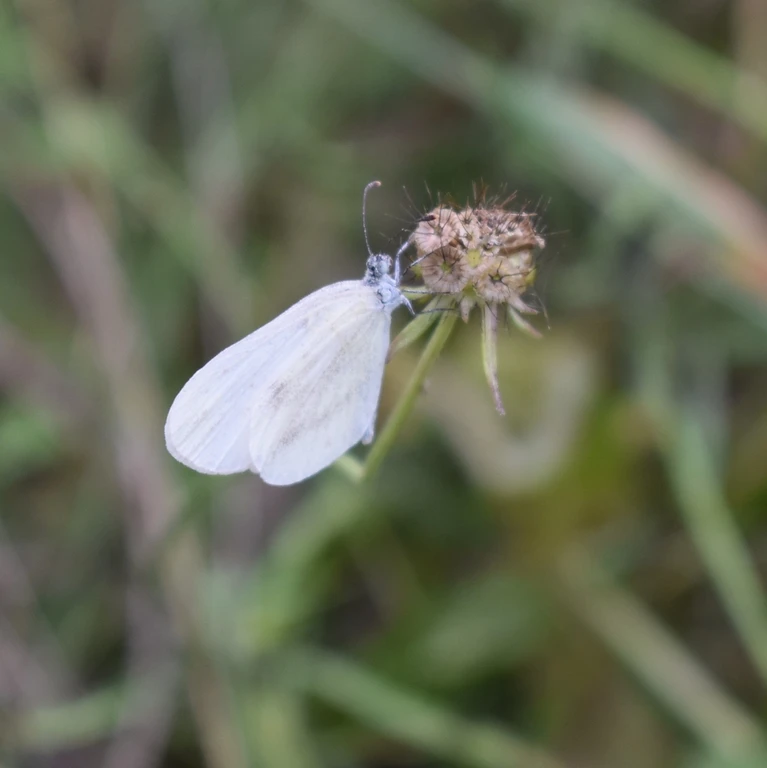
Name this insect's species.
Leptidea sinapis/juvernica
